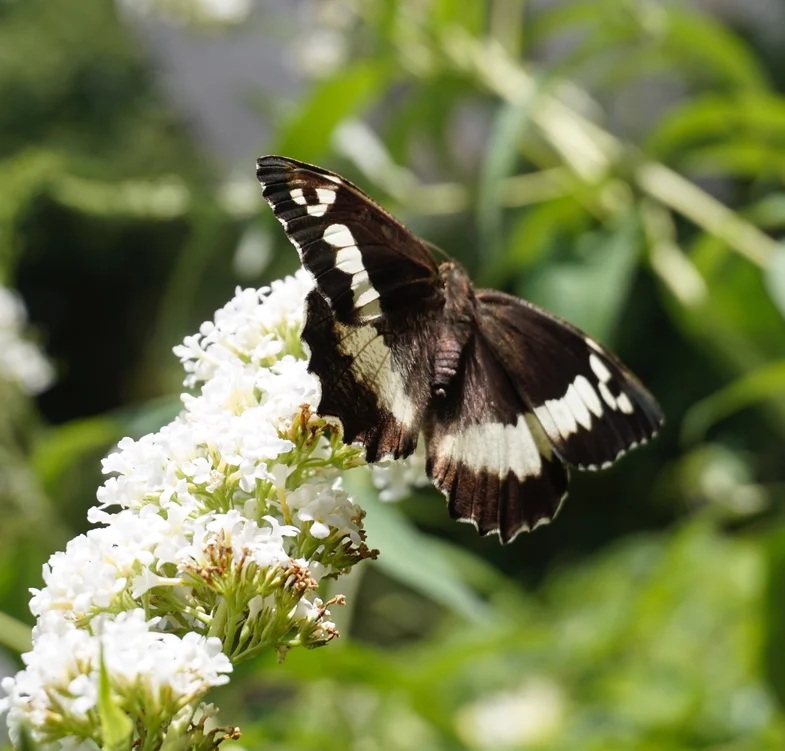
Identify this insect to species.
Brintesia circe
